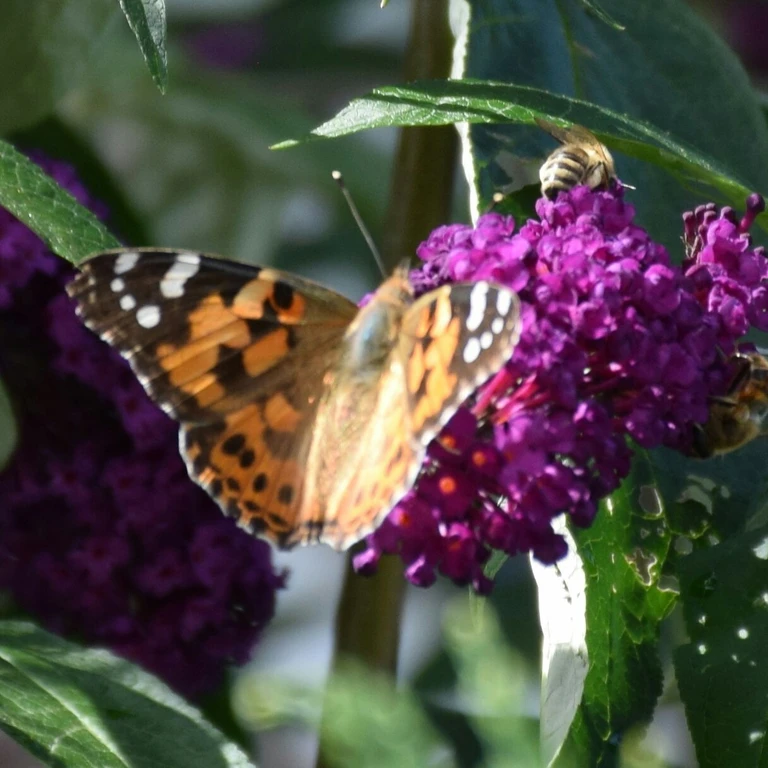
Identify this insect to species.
Vanessa cardui
